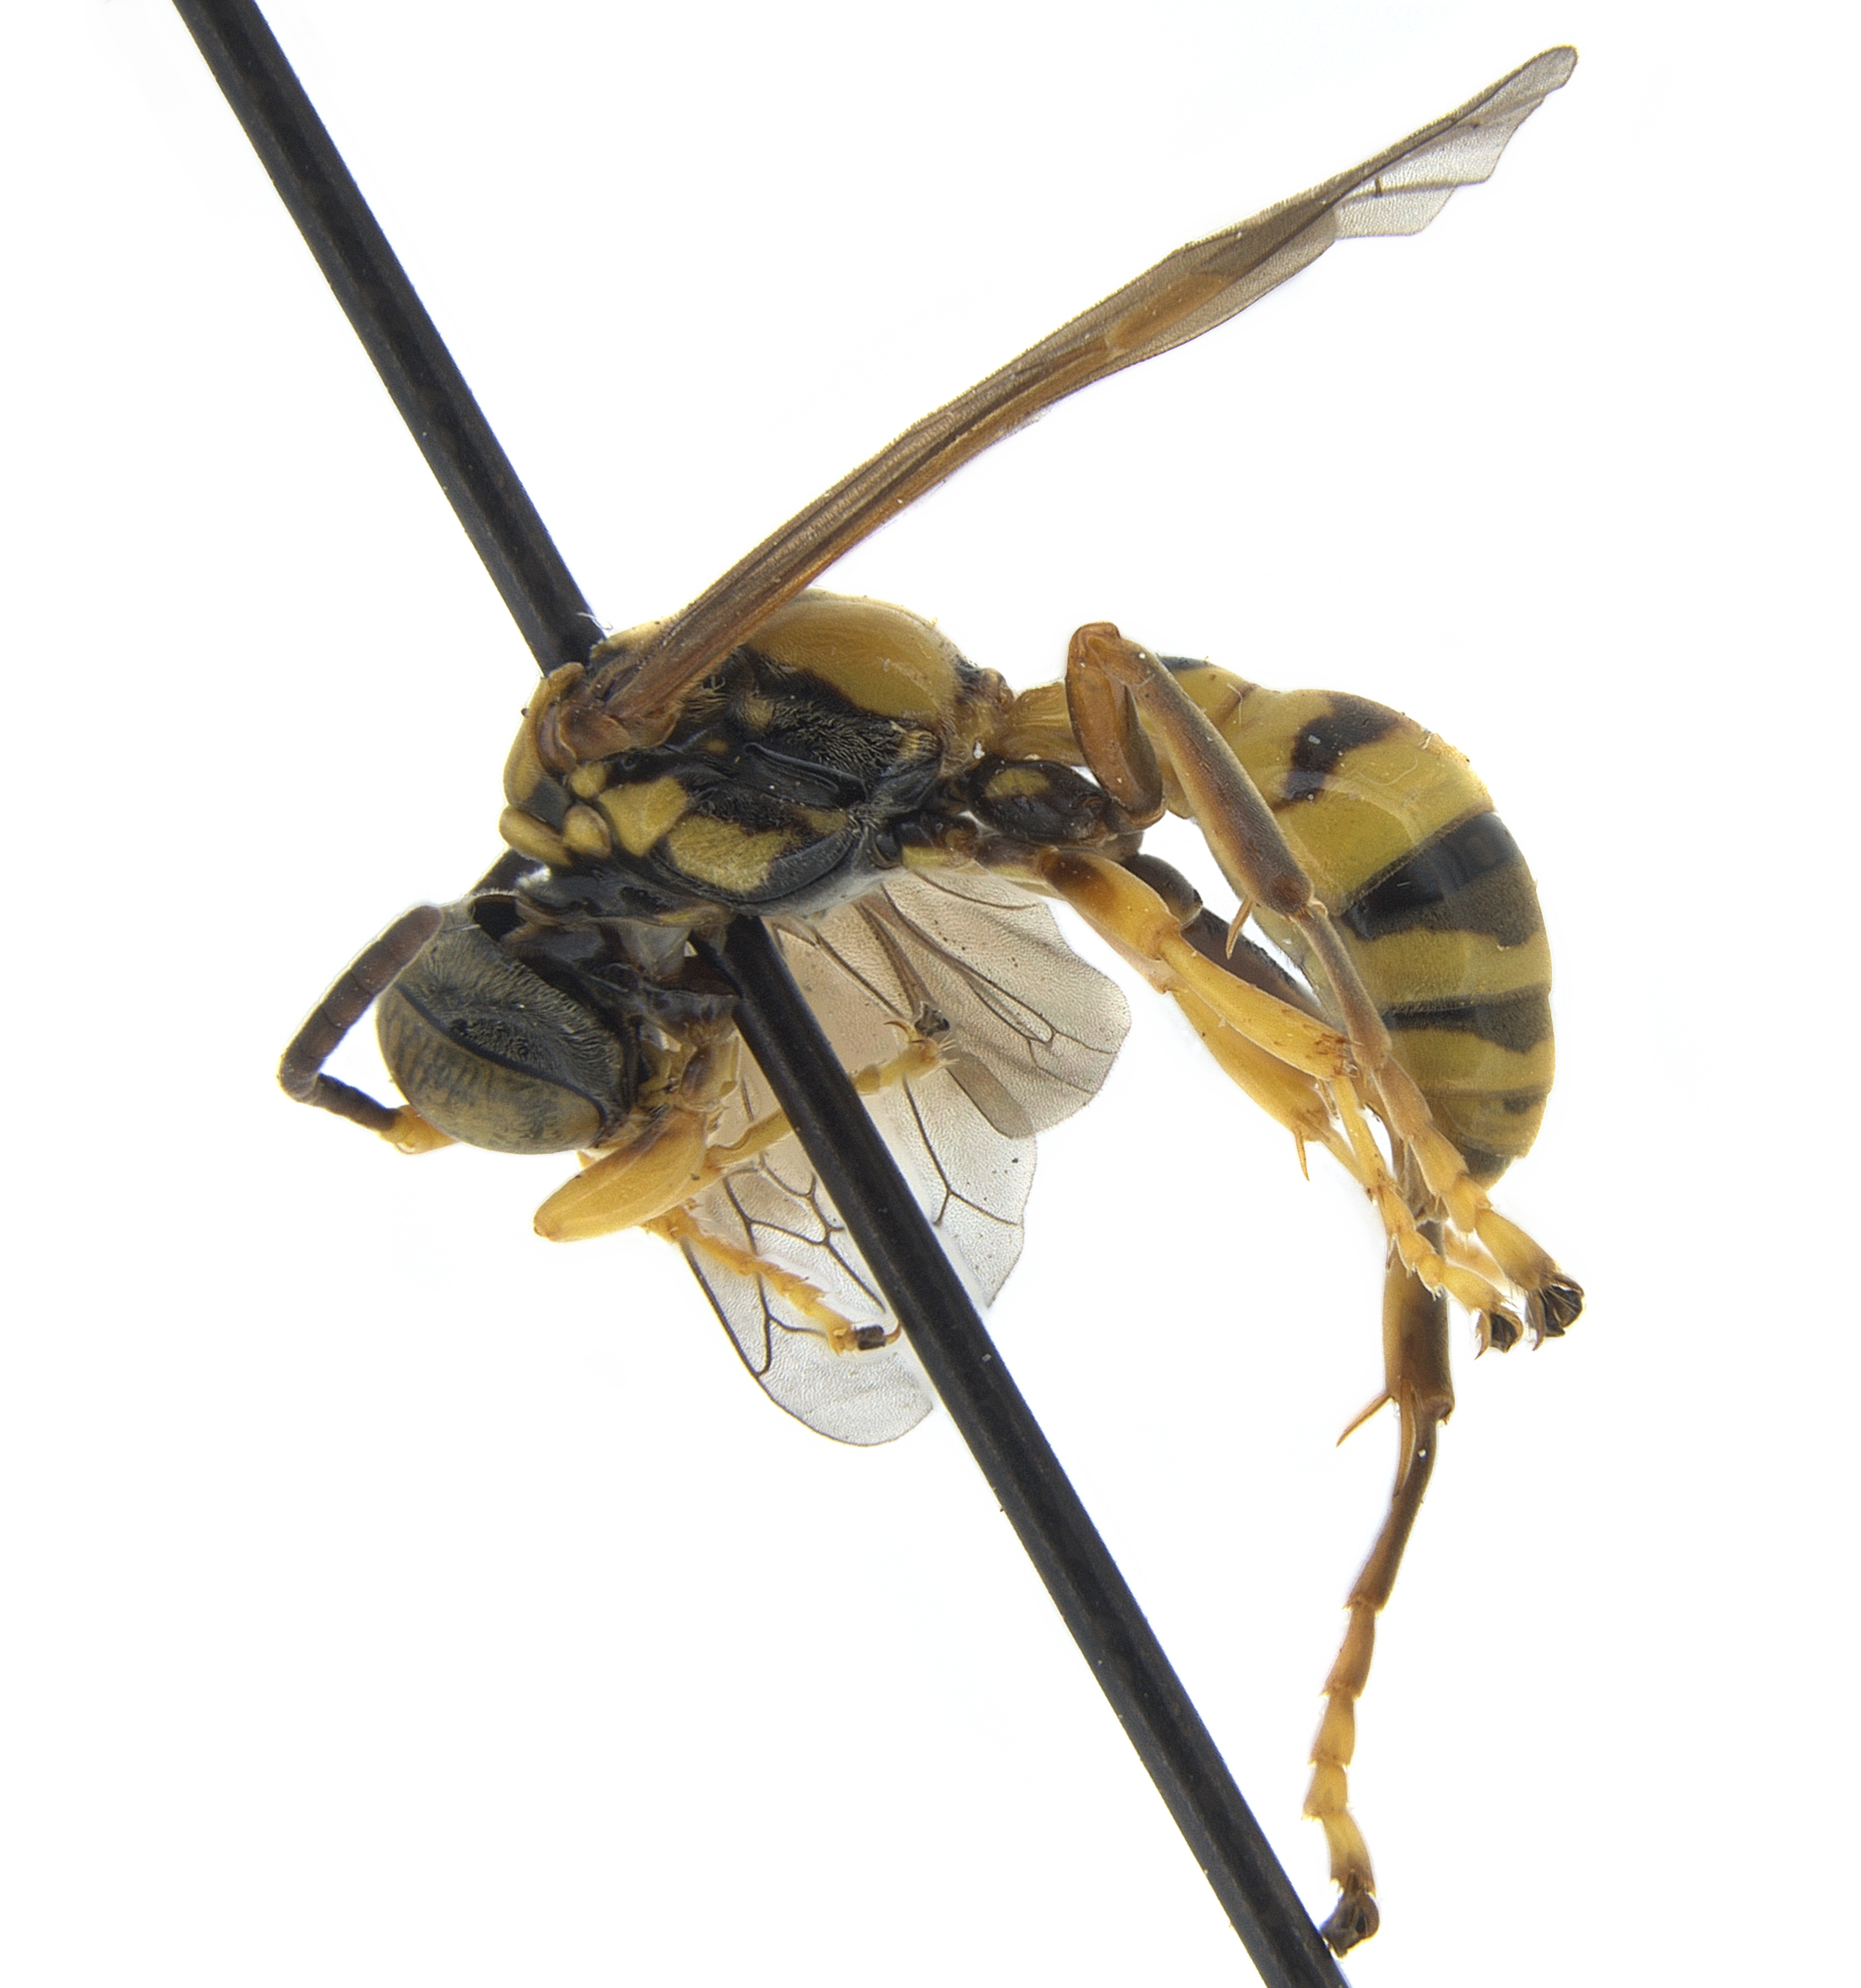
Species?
Stenogorytes notabilis
